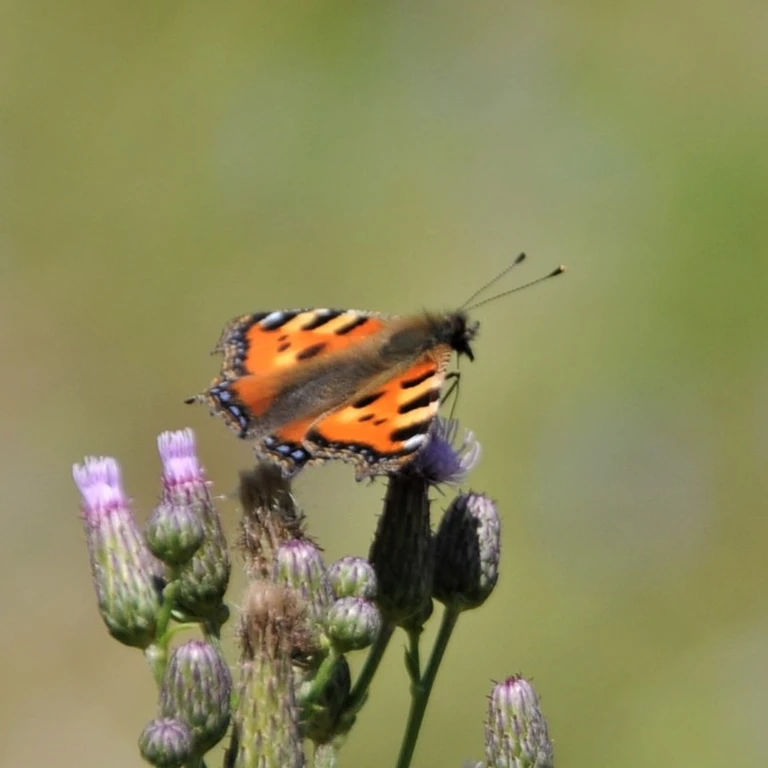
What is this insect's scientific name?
Aglais urticae
